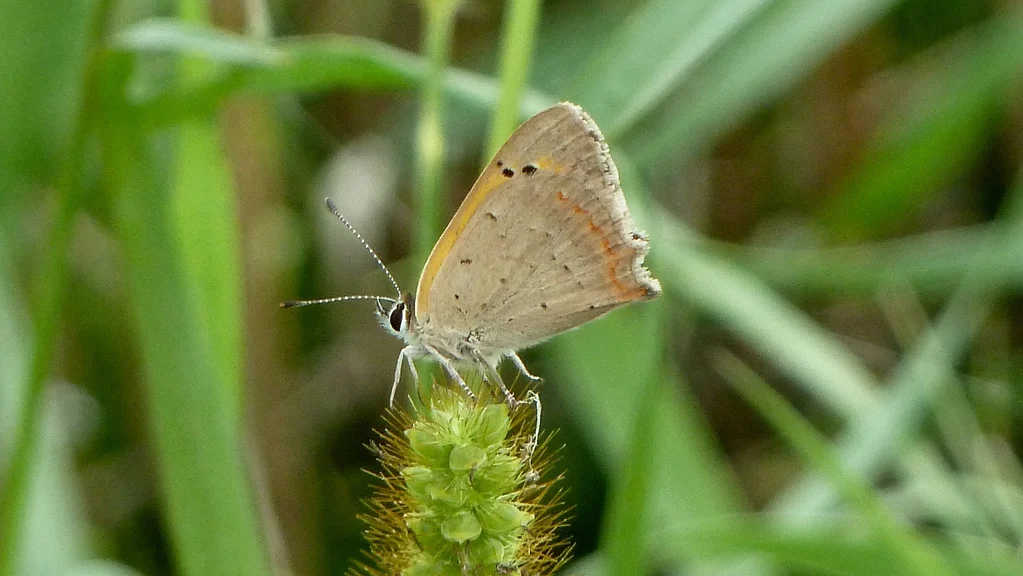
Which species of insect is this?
Lycaena phlaeas
